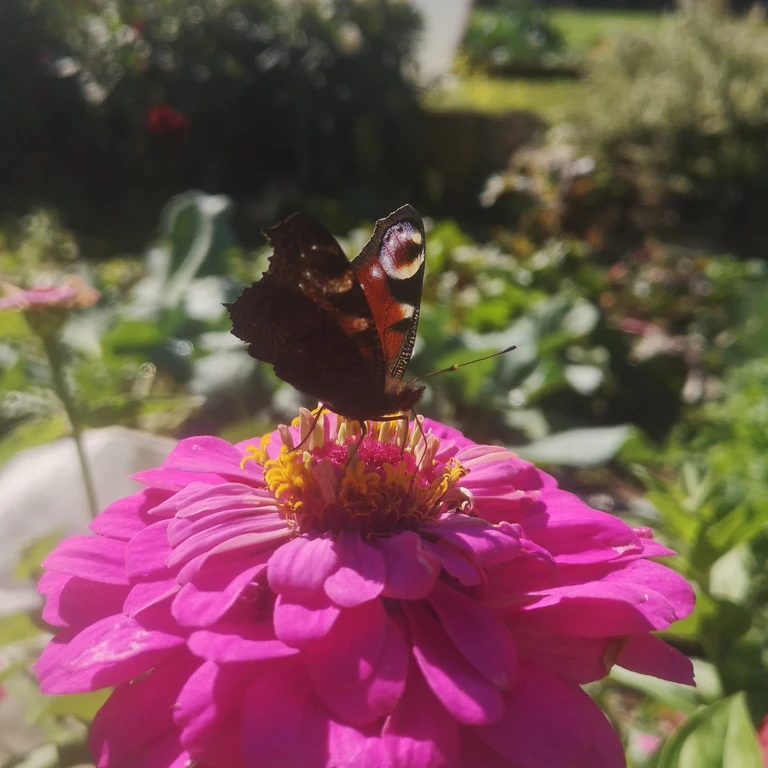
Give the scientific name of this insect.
Aglais io
